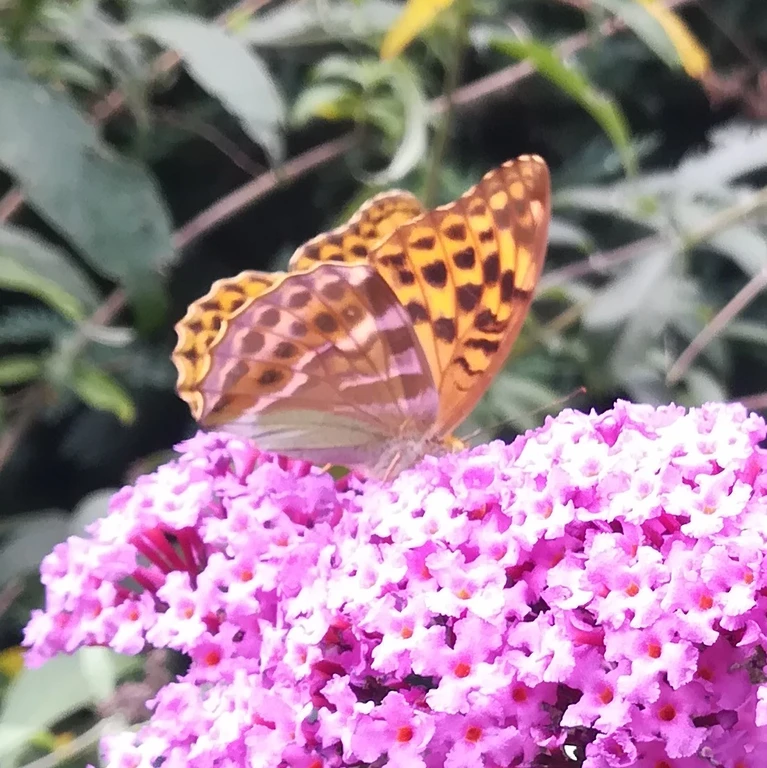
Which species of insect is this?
Argynnis paphia
